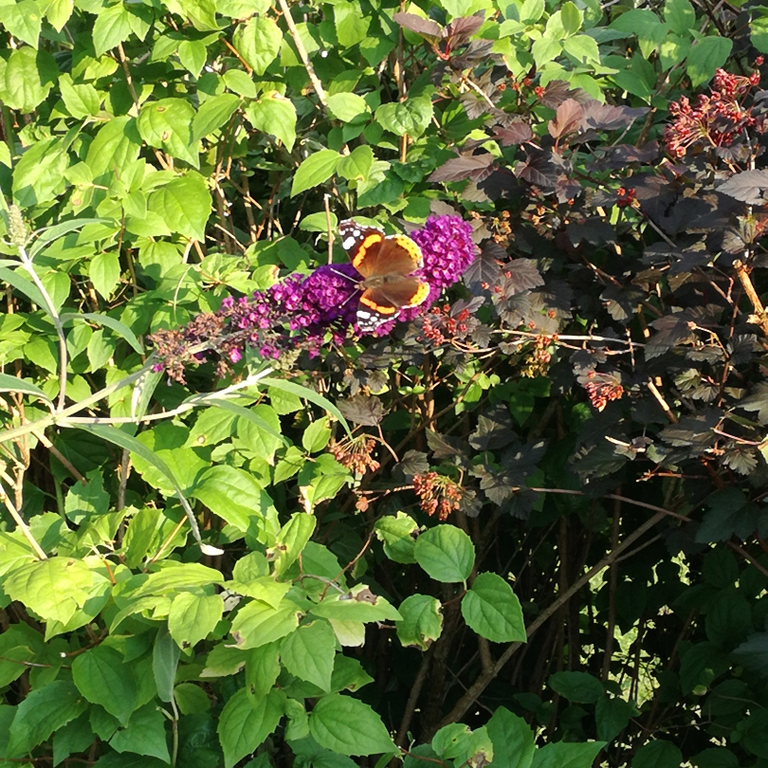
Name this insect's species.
Vanessa atalanta
